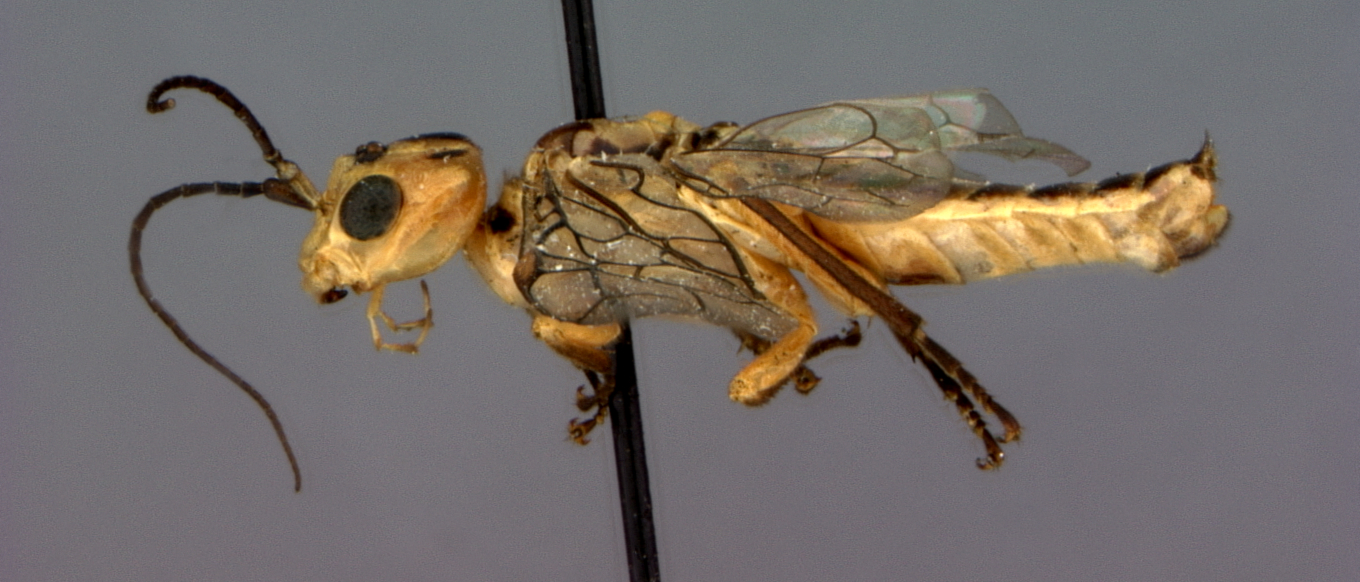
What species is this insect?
Pamphilius greenei
